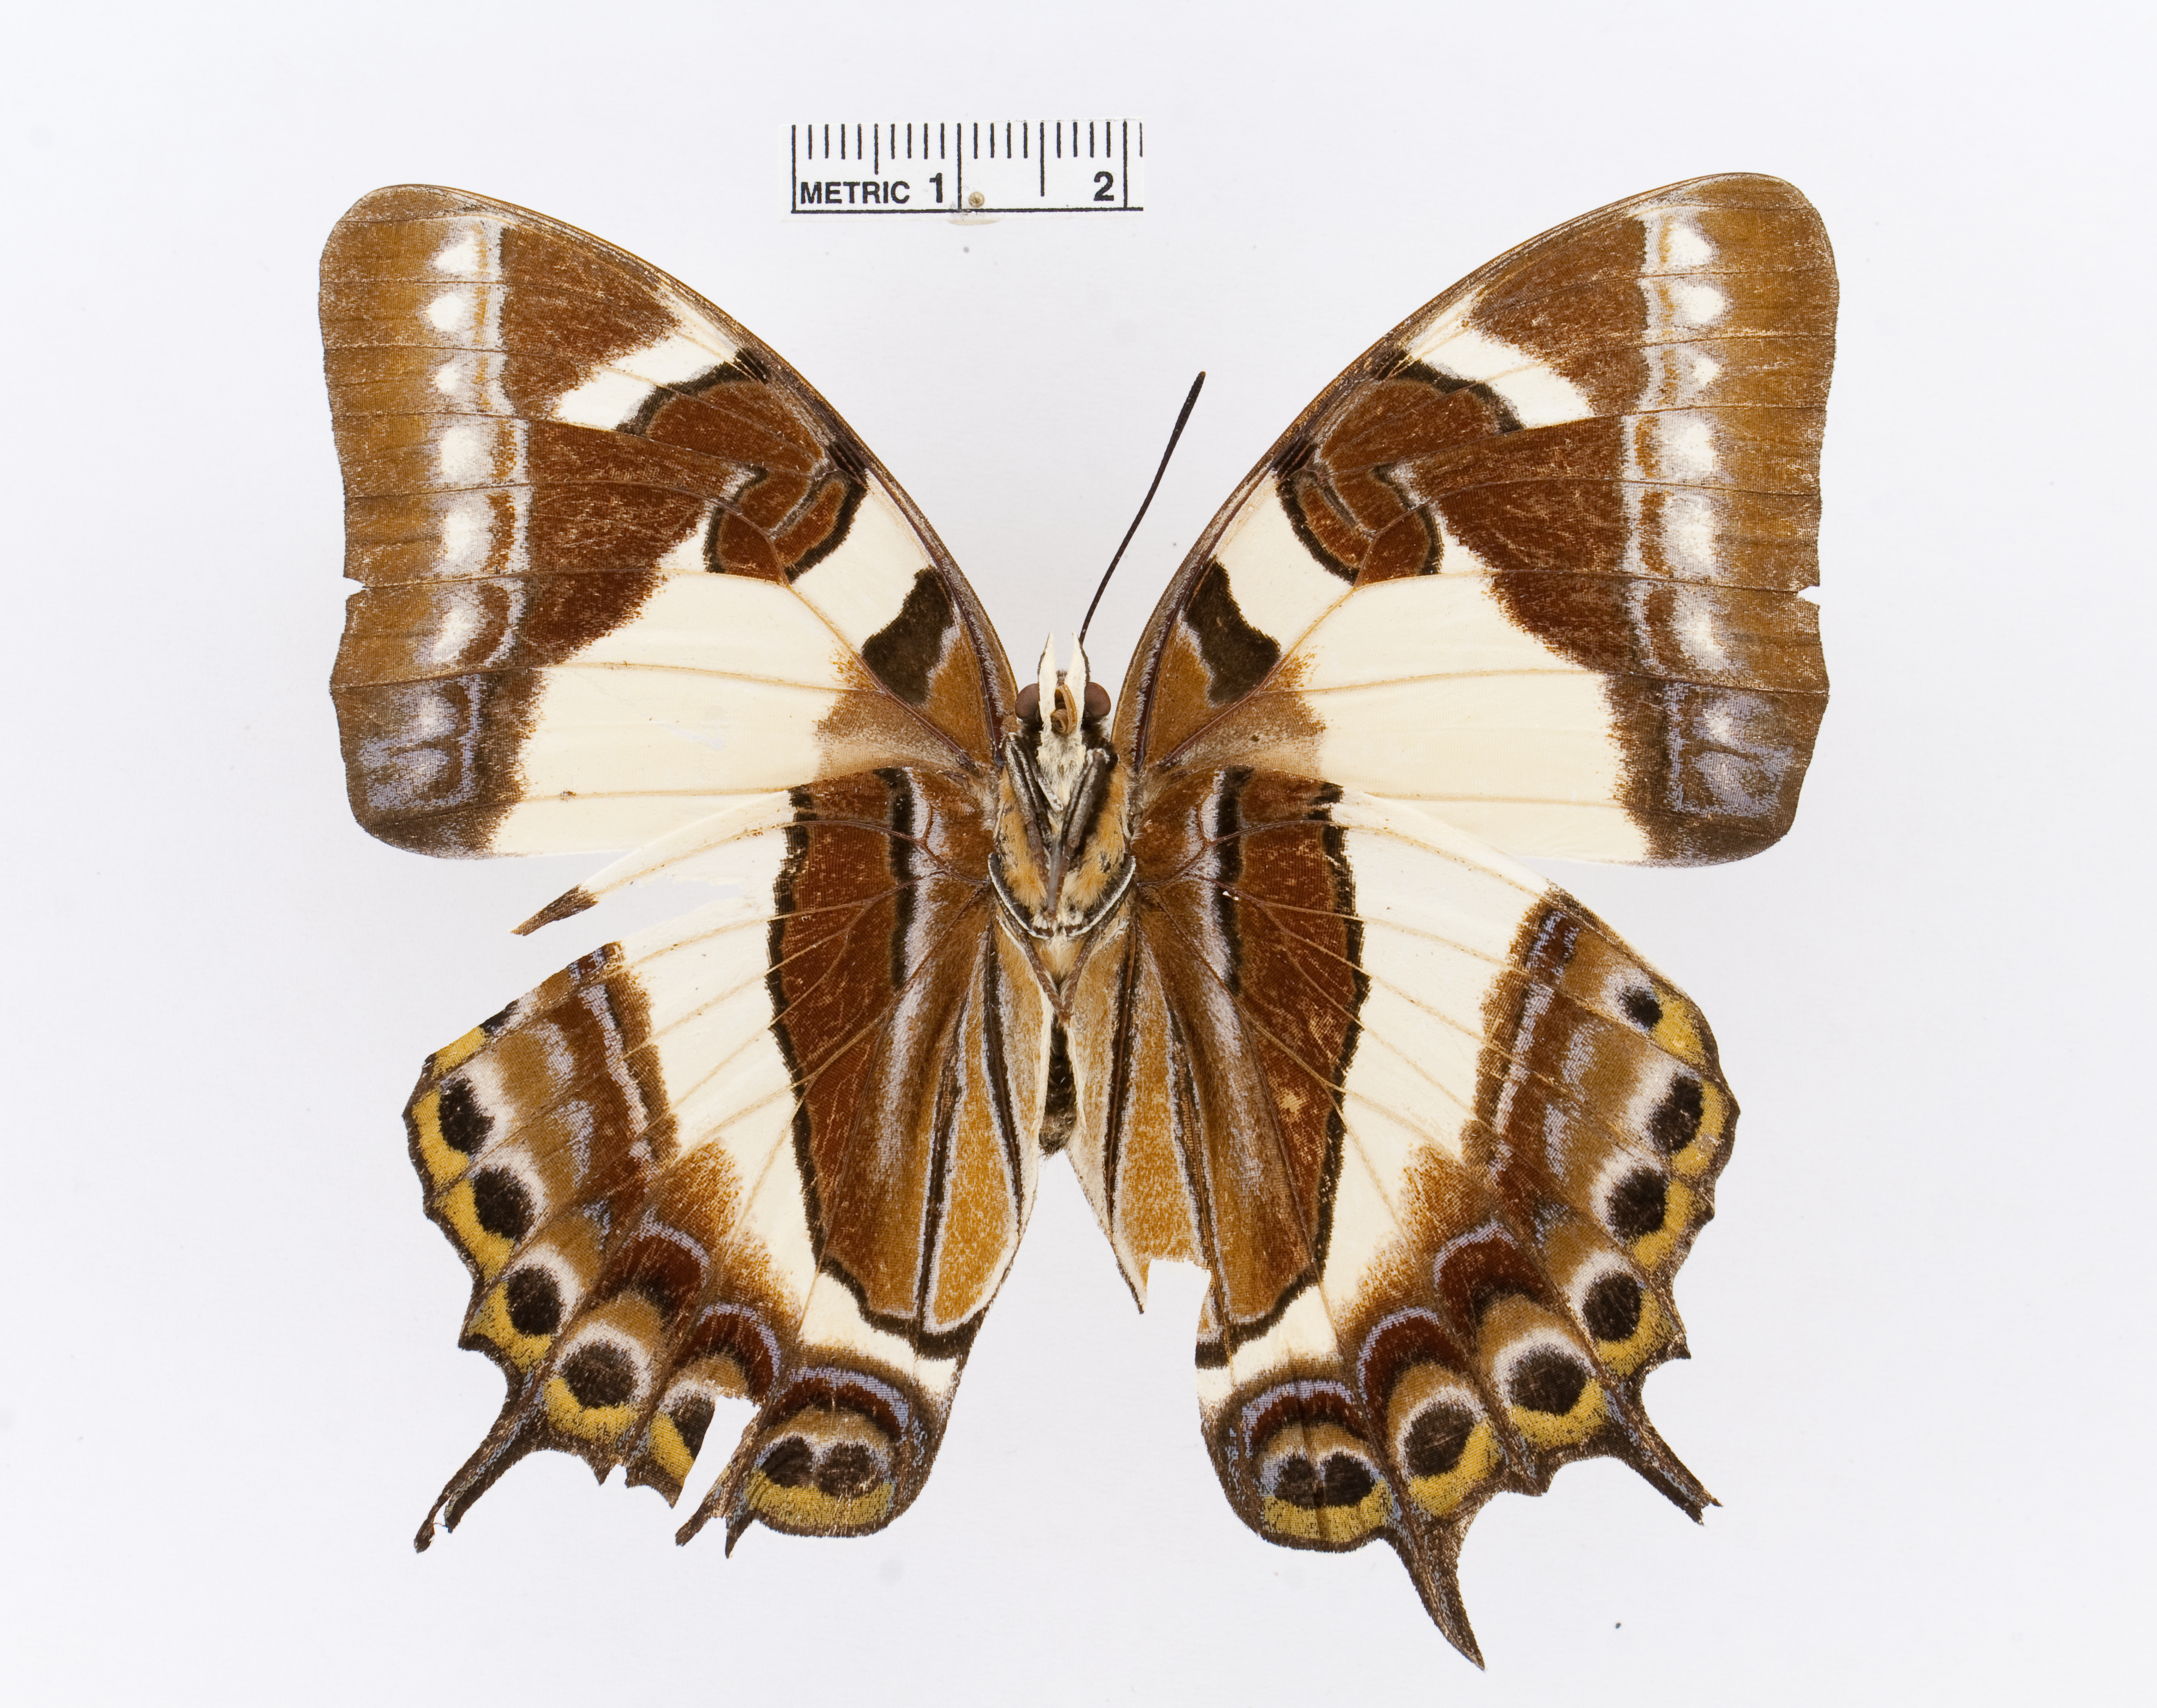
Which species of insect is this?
Polyura clitarchus
